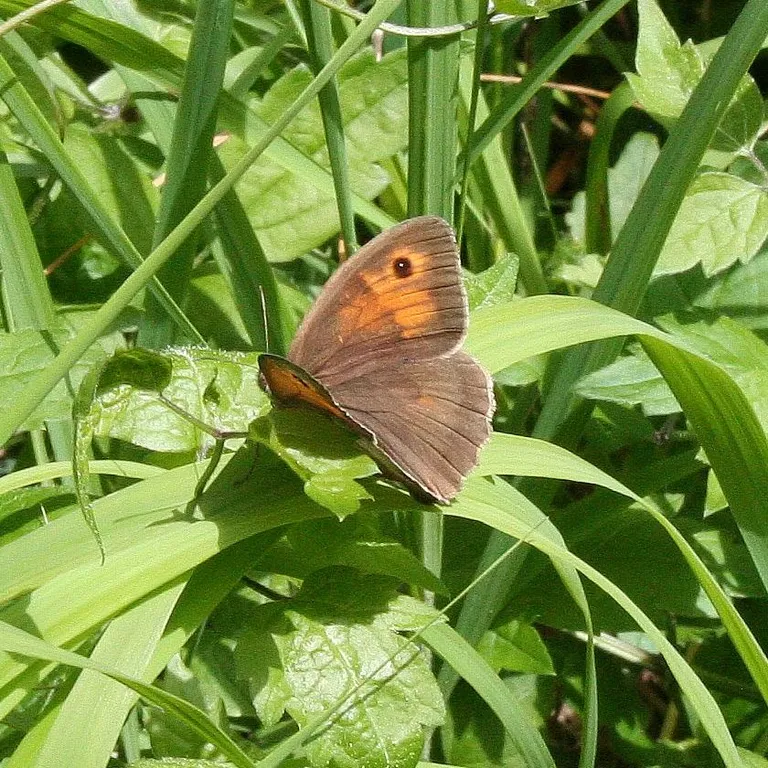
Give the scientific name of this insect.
Maniola jurtina
